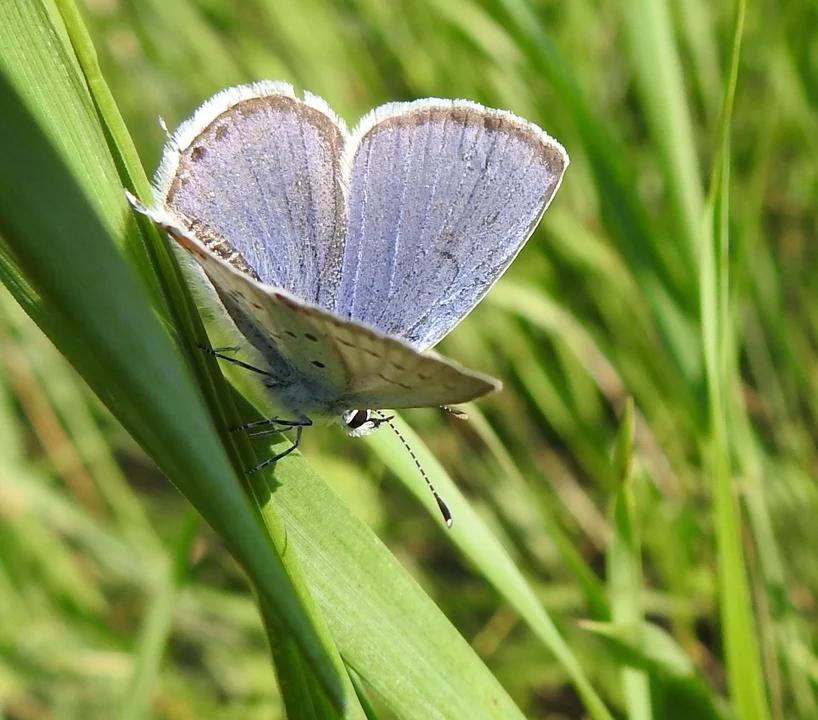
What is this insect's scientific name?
Cupido argiades (also Elkalyce argiades)
